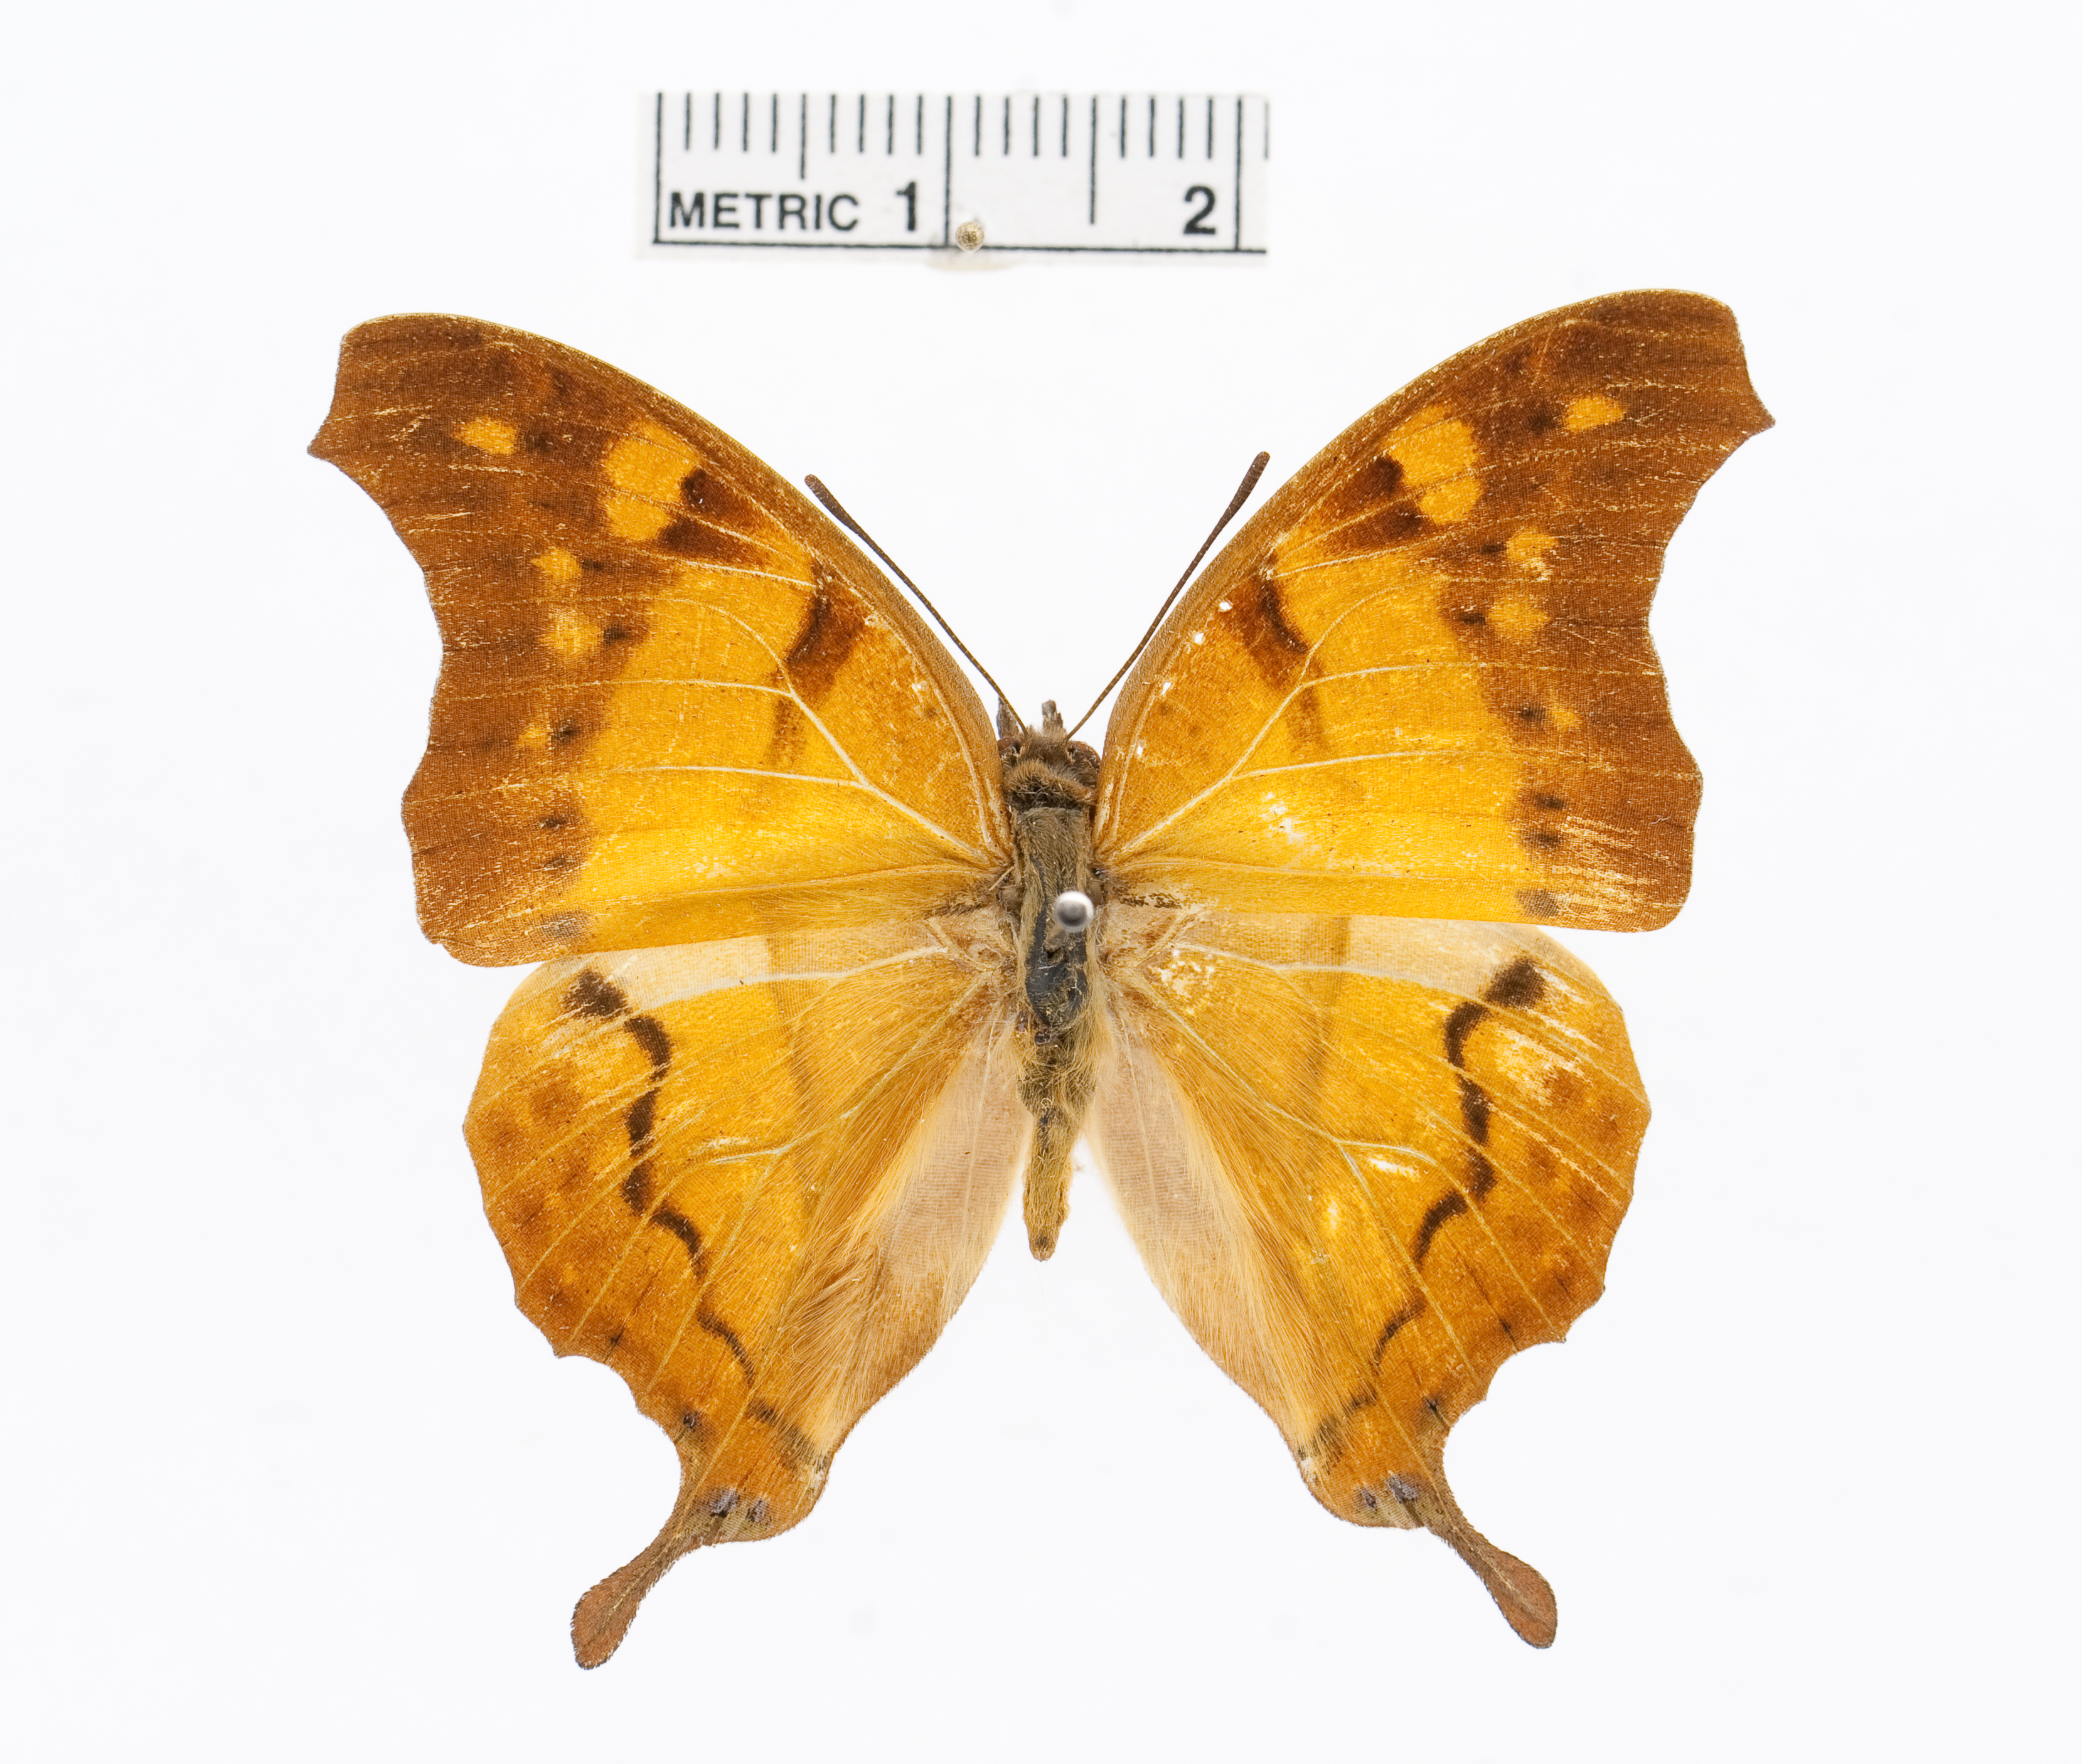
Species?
Charaxes zoolina
